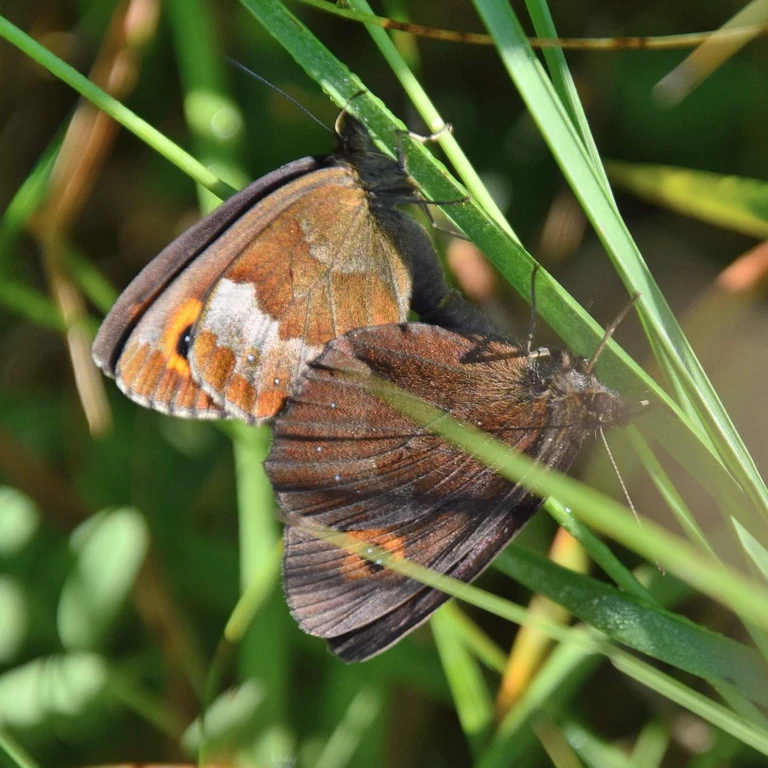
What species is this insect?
Erebia aethiops
